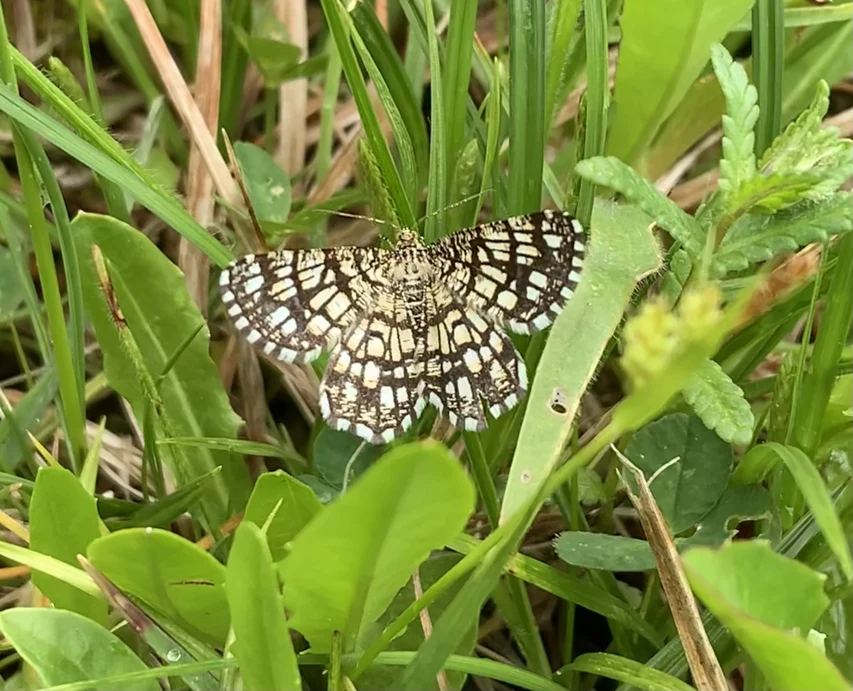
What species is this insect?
Chiasmia clathrata
